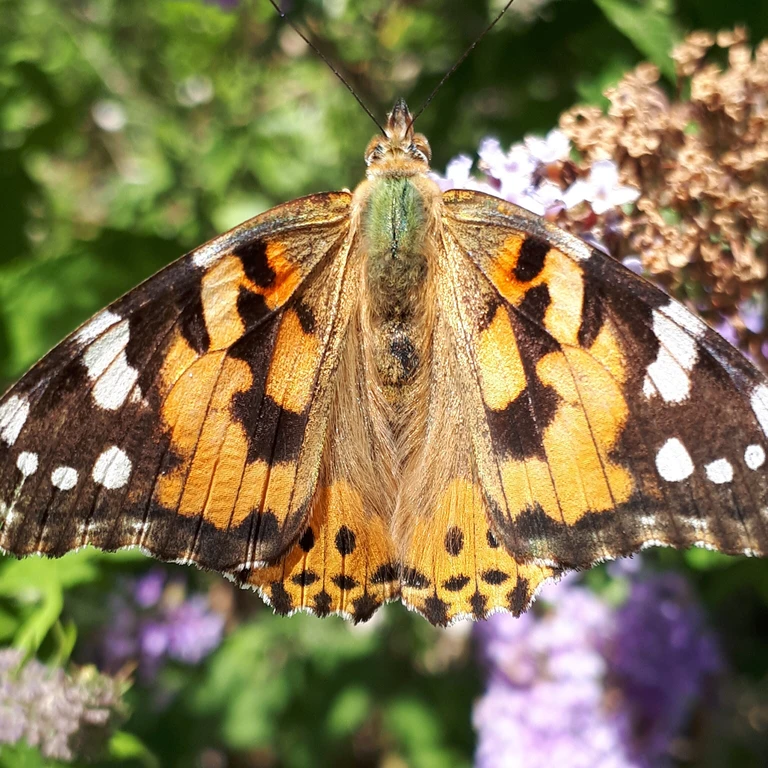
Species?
Vanessa cardui
